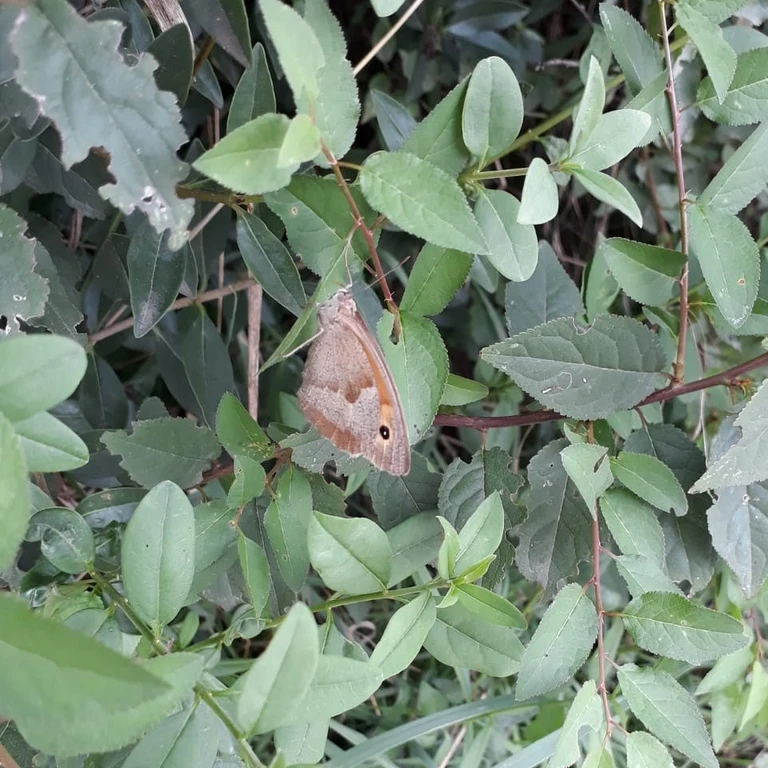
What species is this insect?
Maniola jurtina
